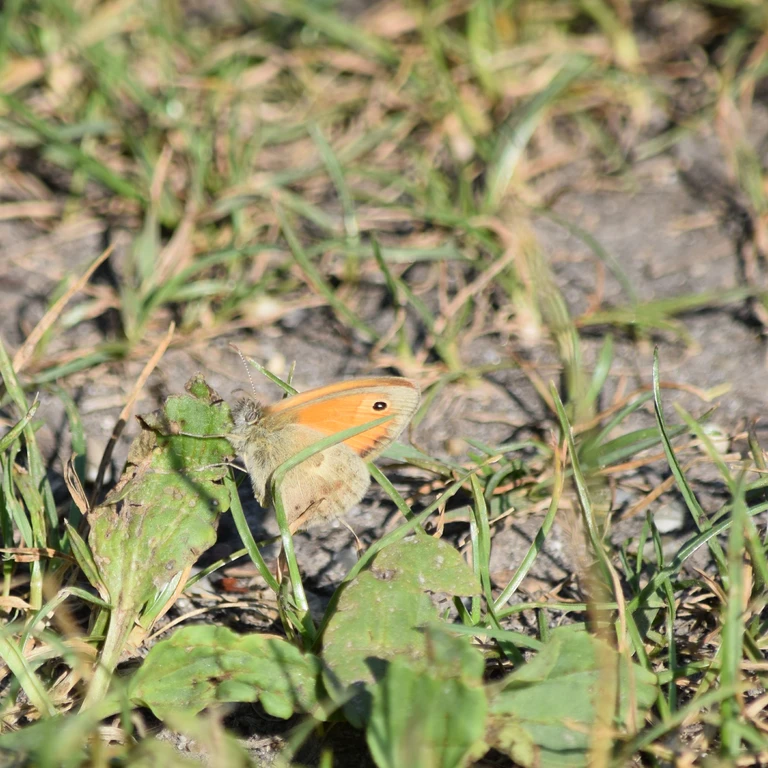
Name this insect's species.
Coenonympha pamphilus
